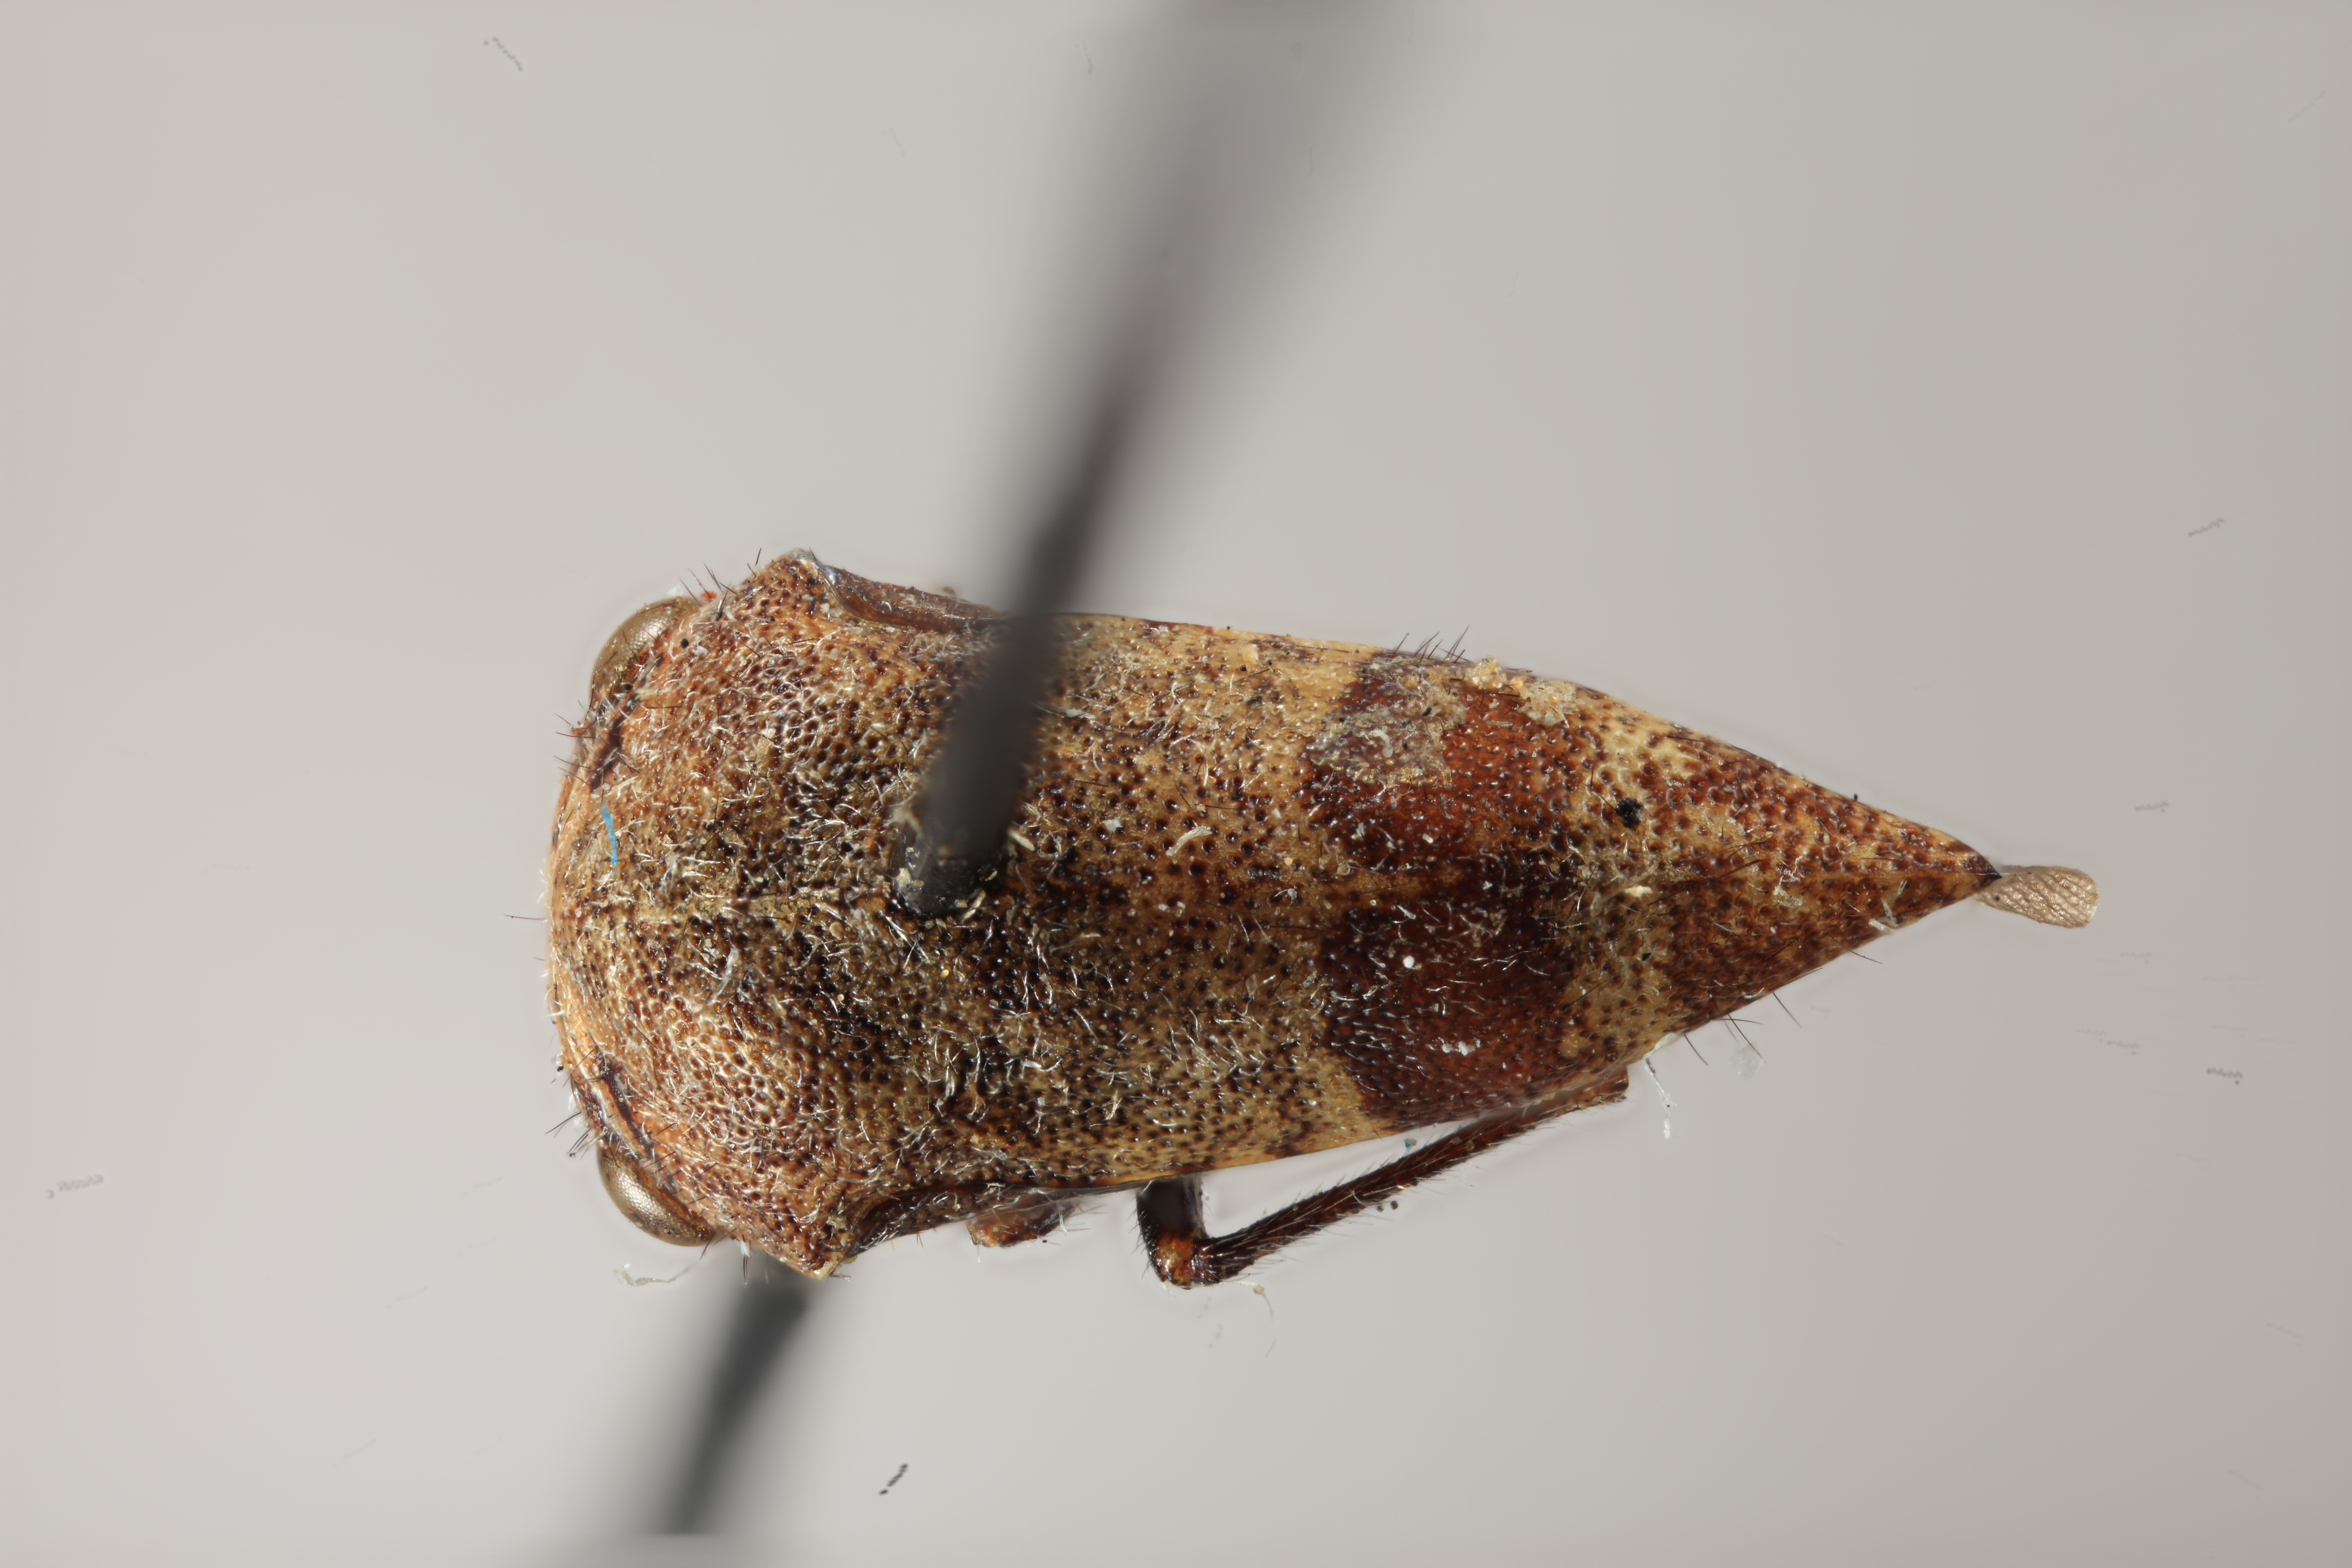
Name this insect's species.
Ophiderma compacta
